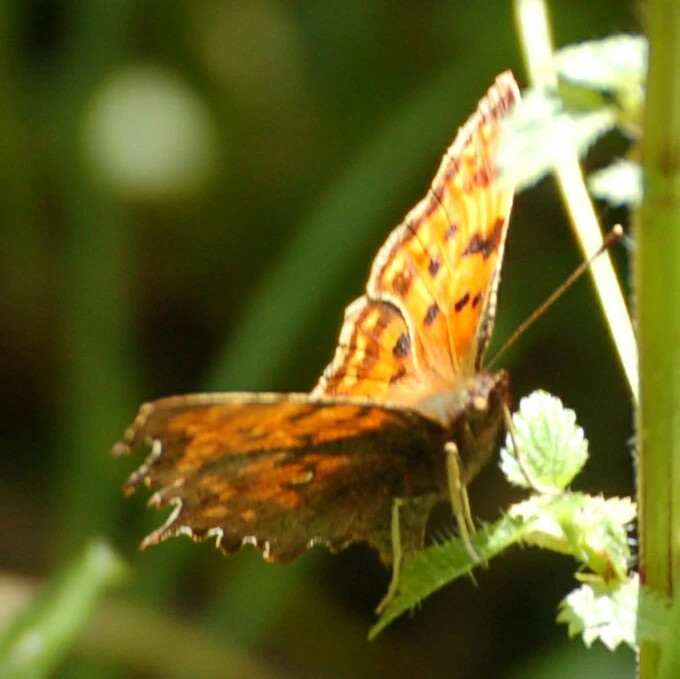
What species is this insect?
Polygonia c-album
